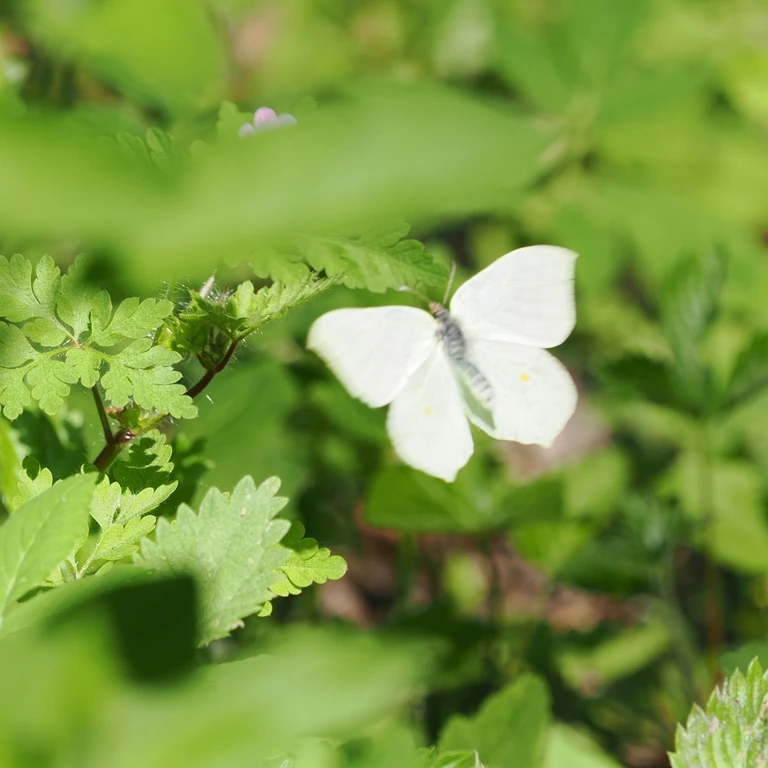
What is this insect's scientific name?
Gonepteryx rhamni
